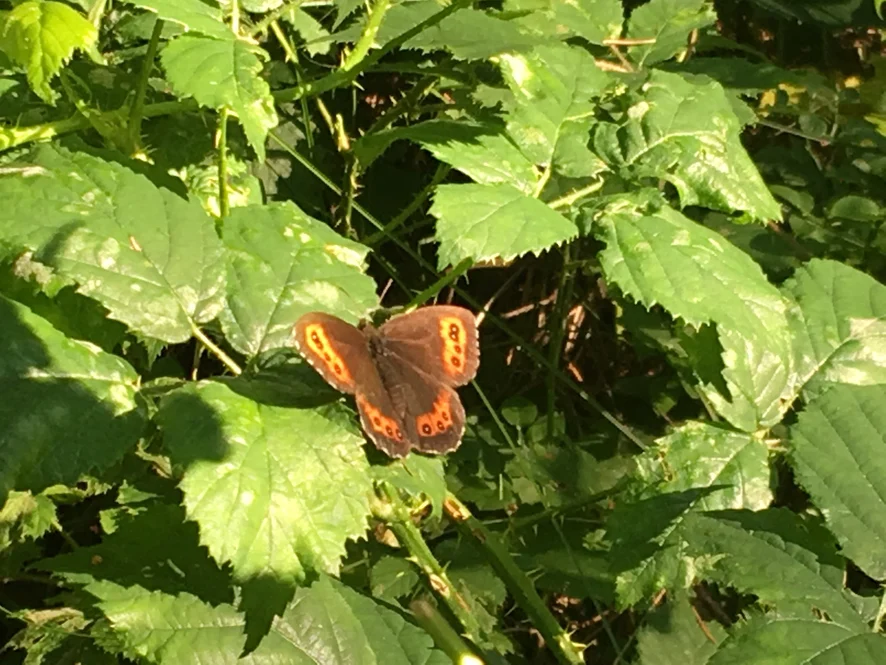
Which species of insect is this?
Erebia ligea
